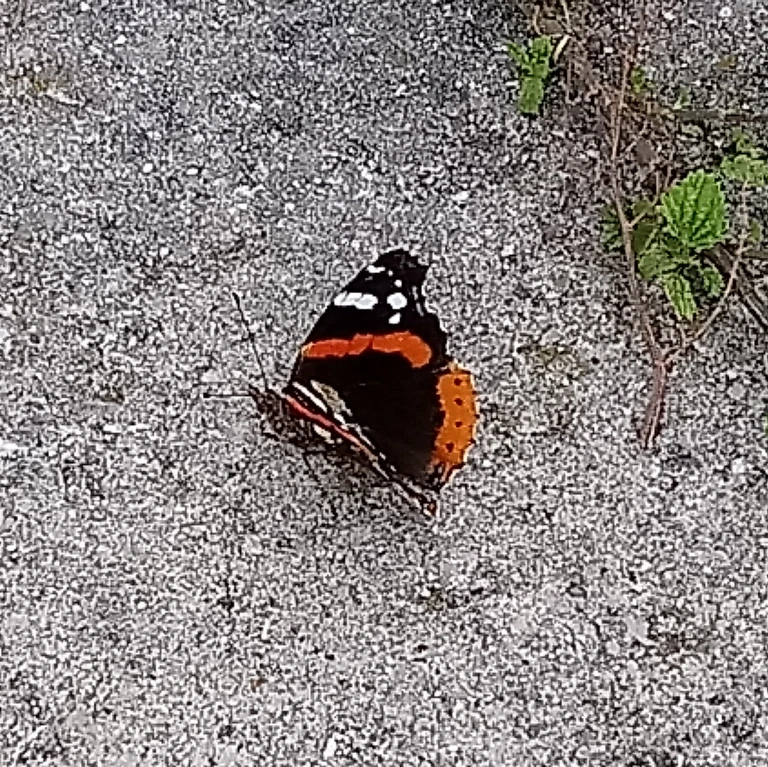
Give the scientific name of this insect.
Vanessa atalanta
